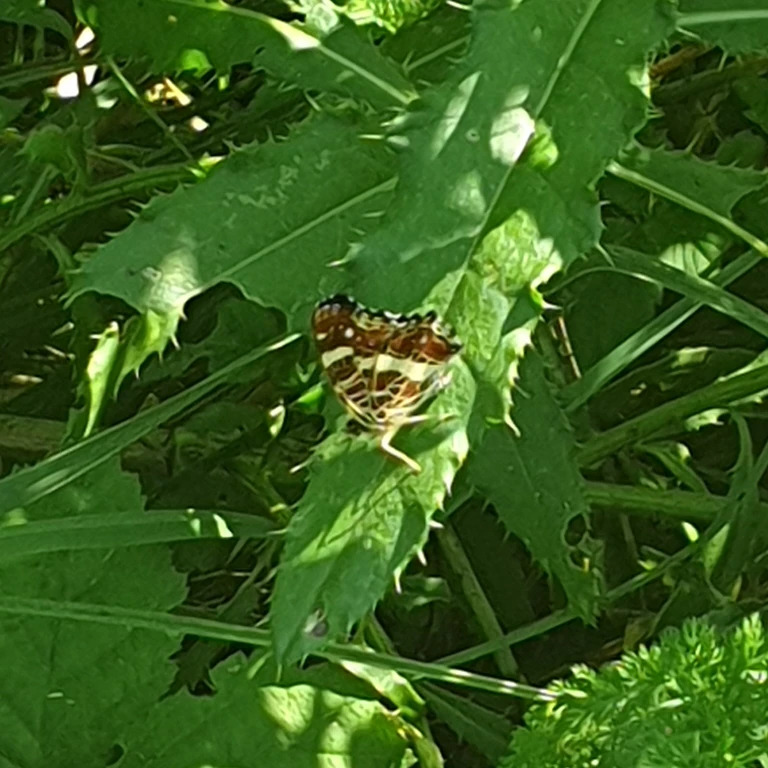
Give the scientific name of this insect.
Araschnia levana
